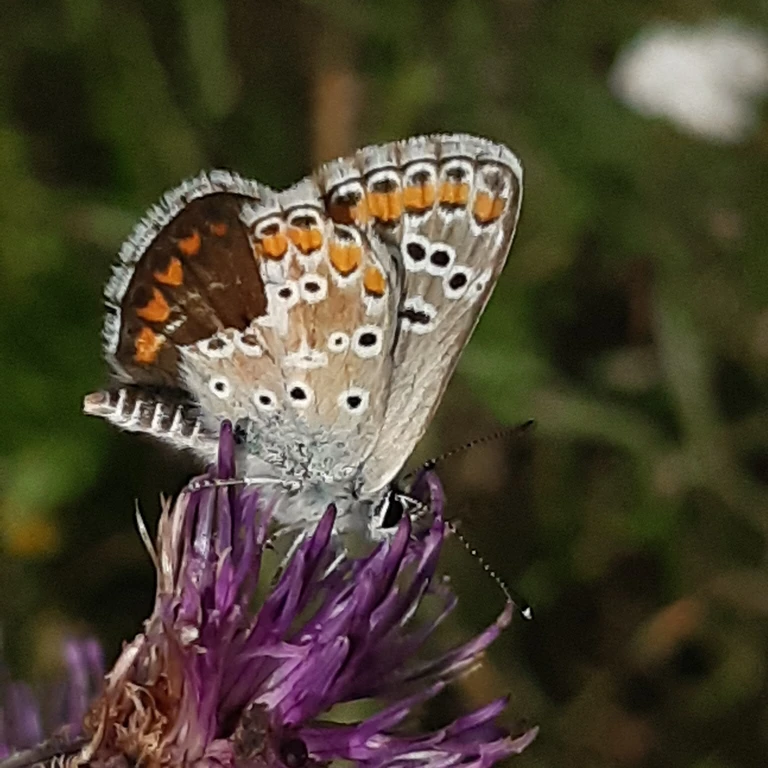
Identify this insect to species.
Aricia agestis/artaxerxes
